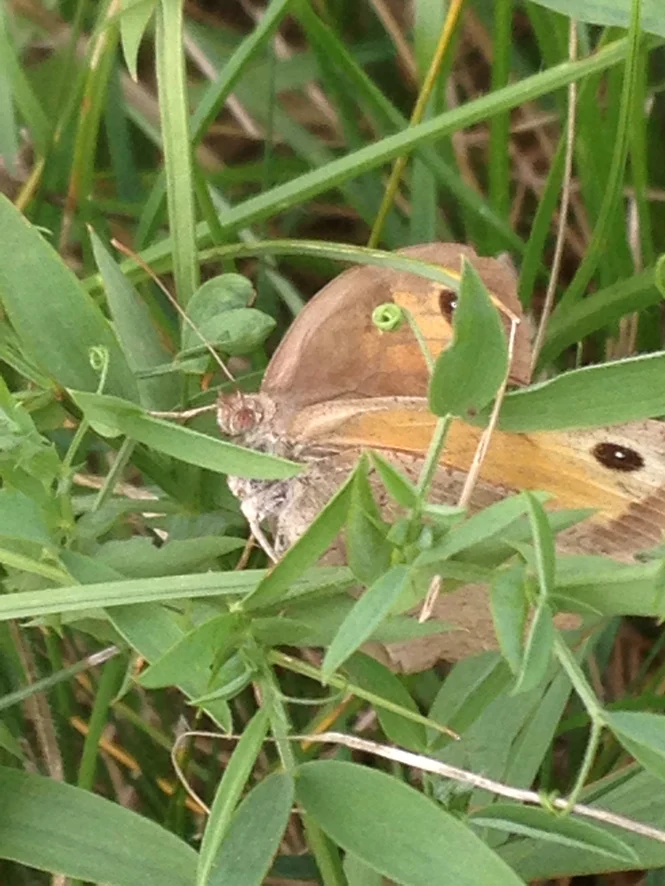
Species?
Maniola jurtina
